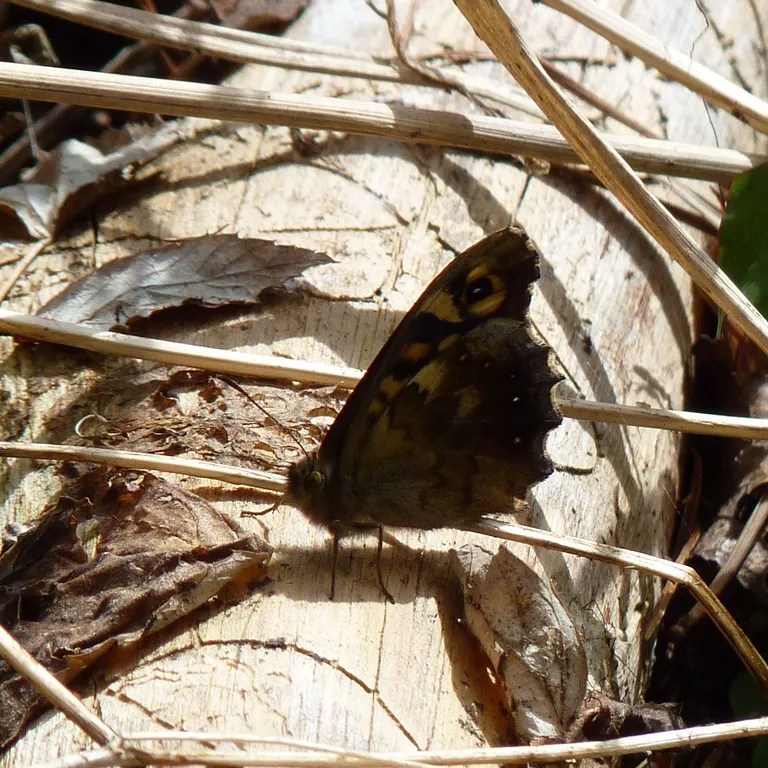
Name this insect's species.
Pararge aegeria
